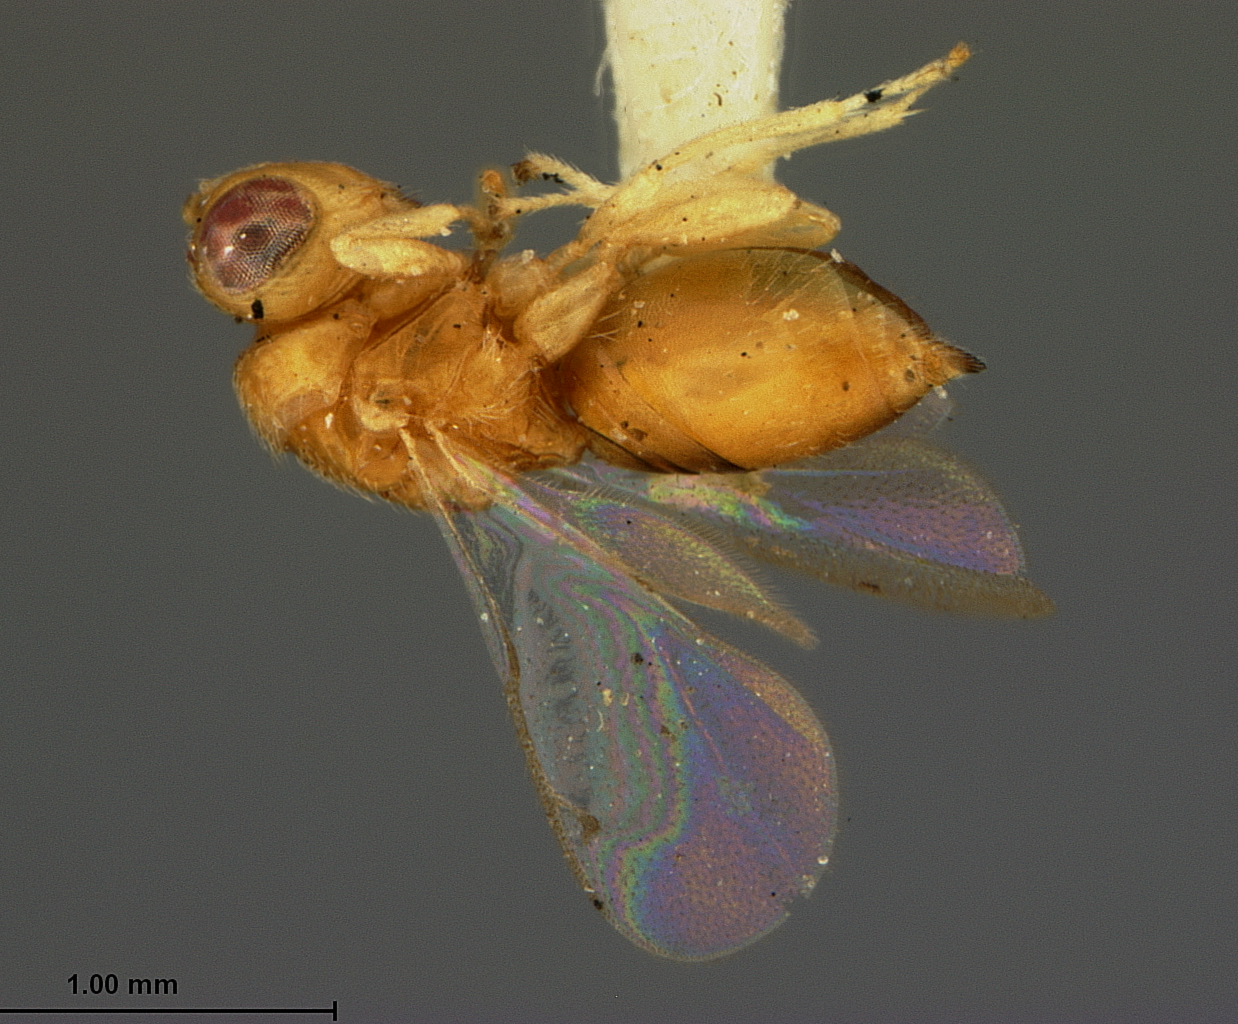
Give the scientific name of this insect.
Rileya mellea
